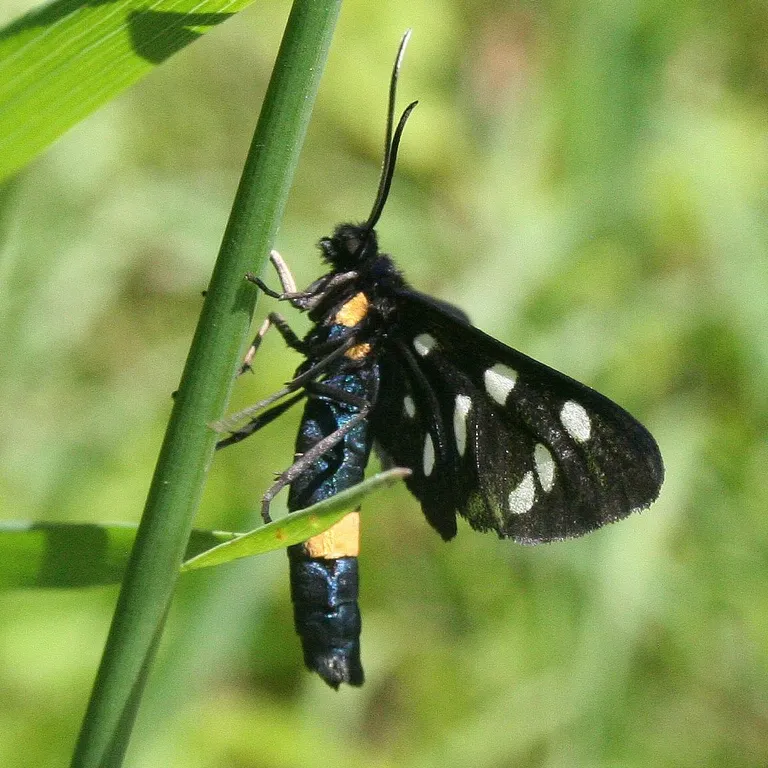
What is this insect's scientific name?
Amata phegea
